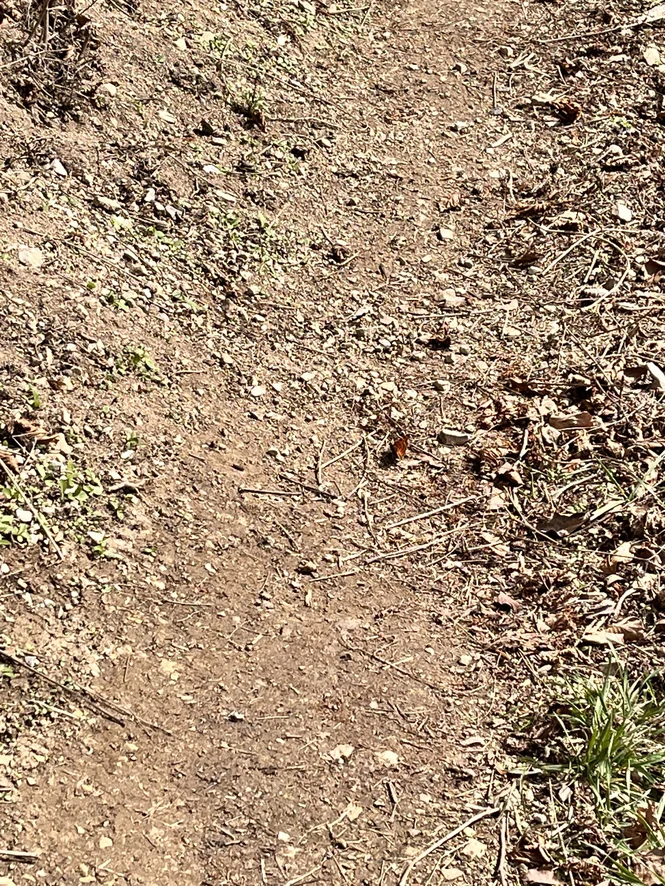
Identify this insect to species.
Polygonia c-album
